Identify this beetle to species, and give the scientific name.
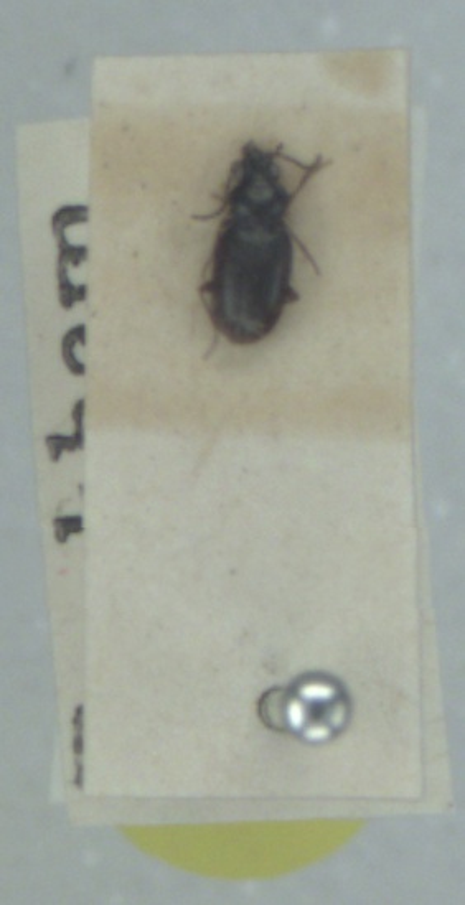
Bembidion clarkei
